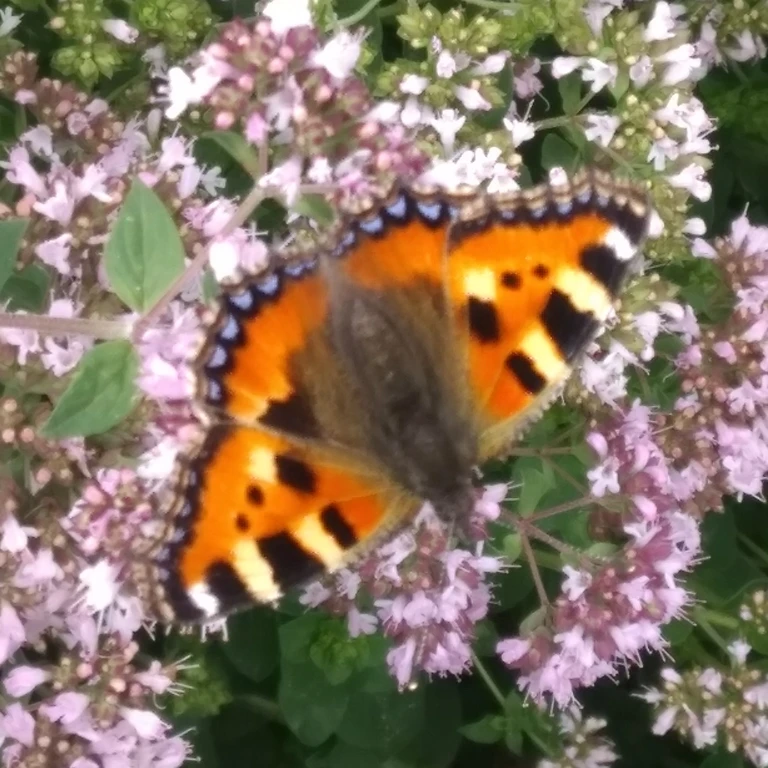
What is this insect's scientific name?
Aglais urticae
